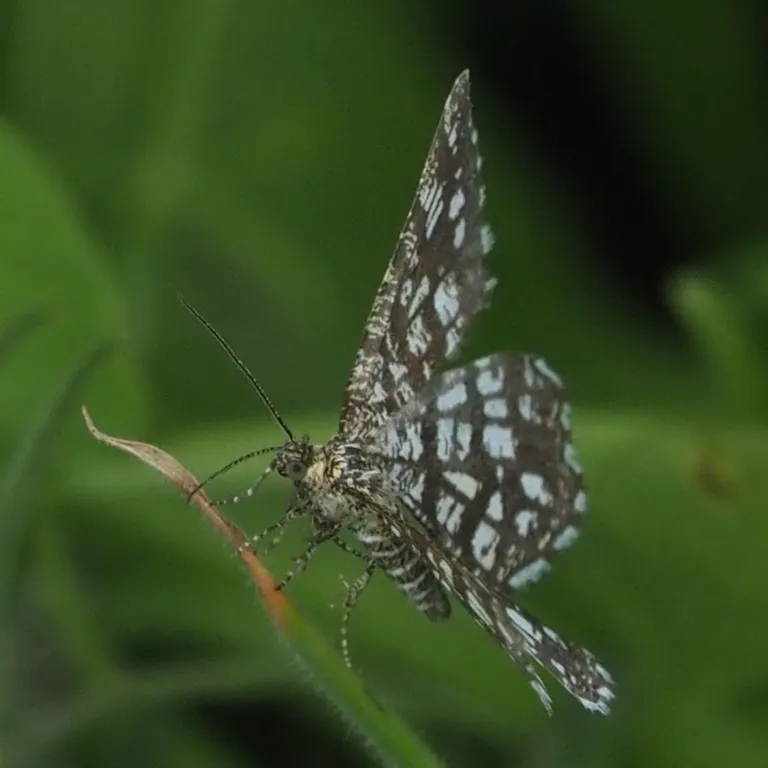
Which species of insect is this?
Chiasmia clathrata
